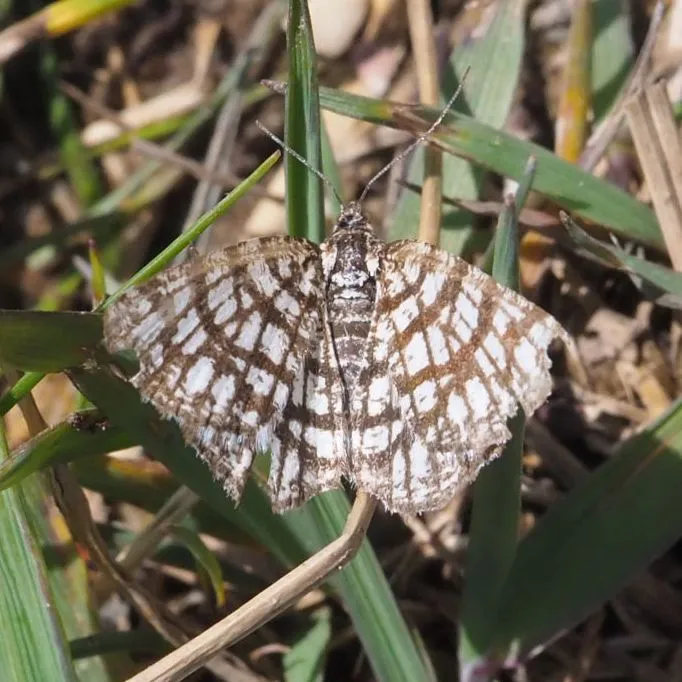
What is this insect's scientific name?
Chiasmia clathrata
